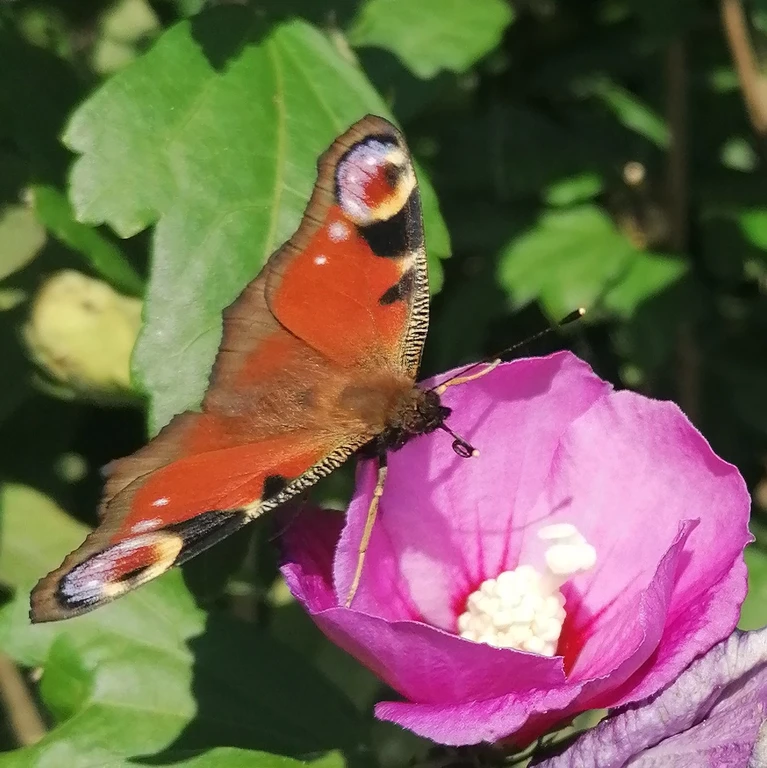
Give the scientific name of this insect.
Aglais io
